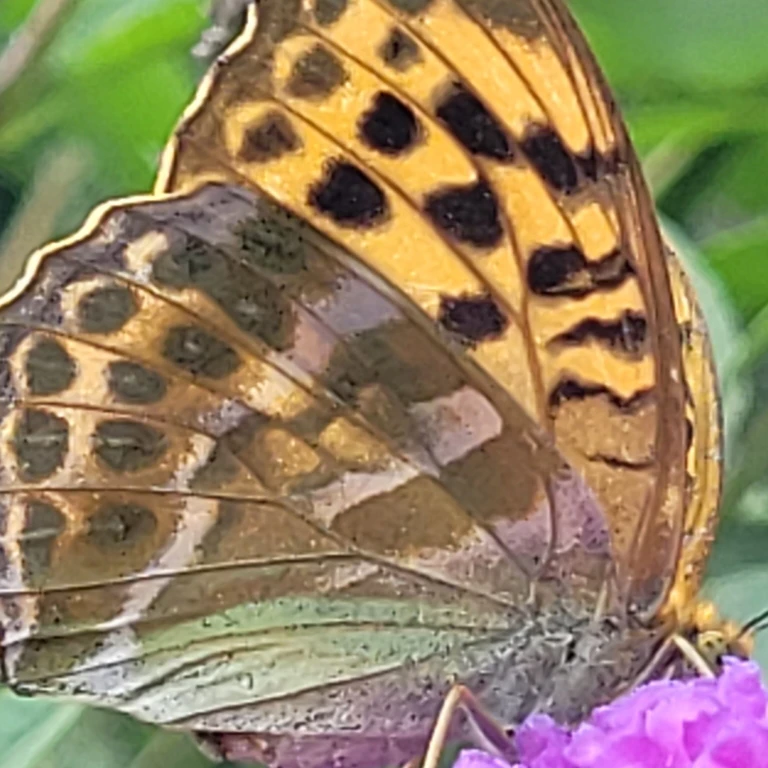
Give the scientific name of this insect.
Argynnis paphia
